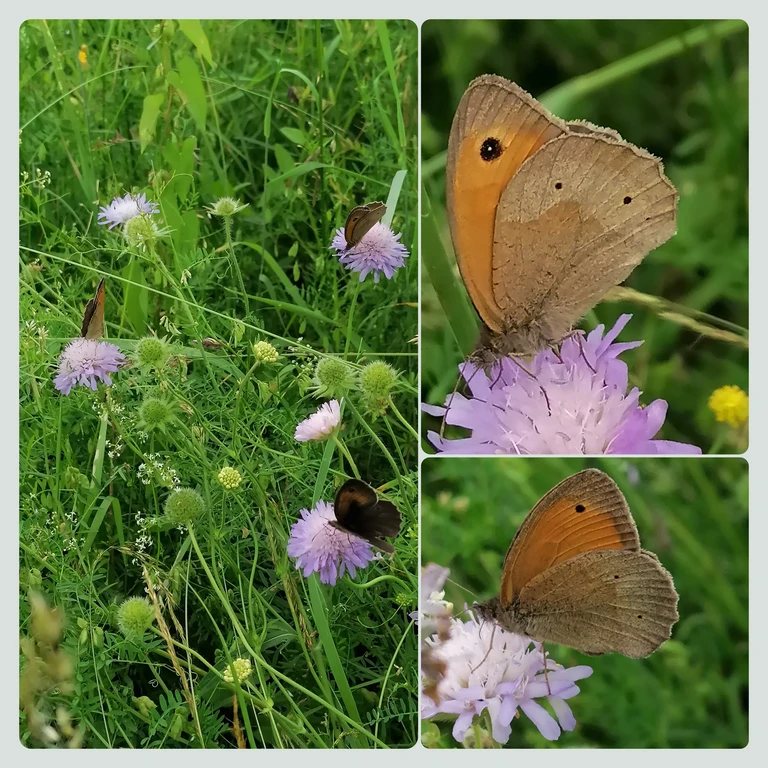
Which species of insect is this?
Maniola jurtina
